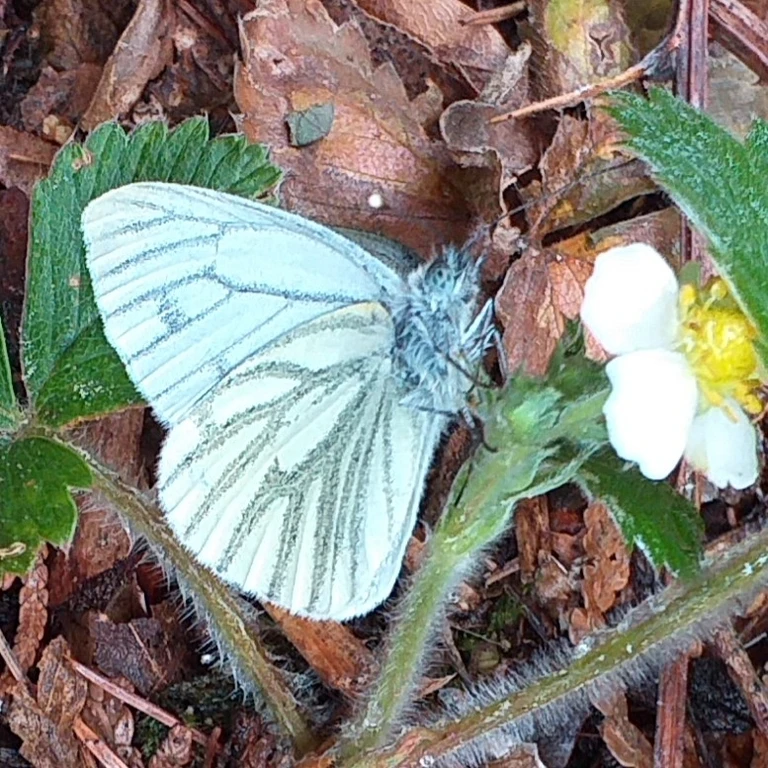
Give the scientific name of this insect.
Pieris napi
